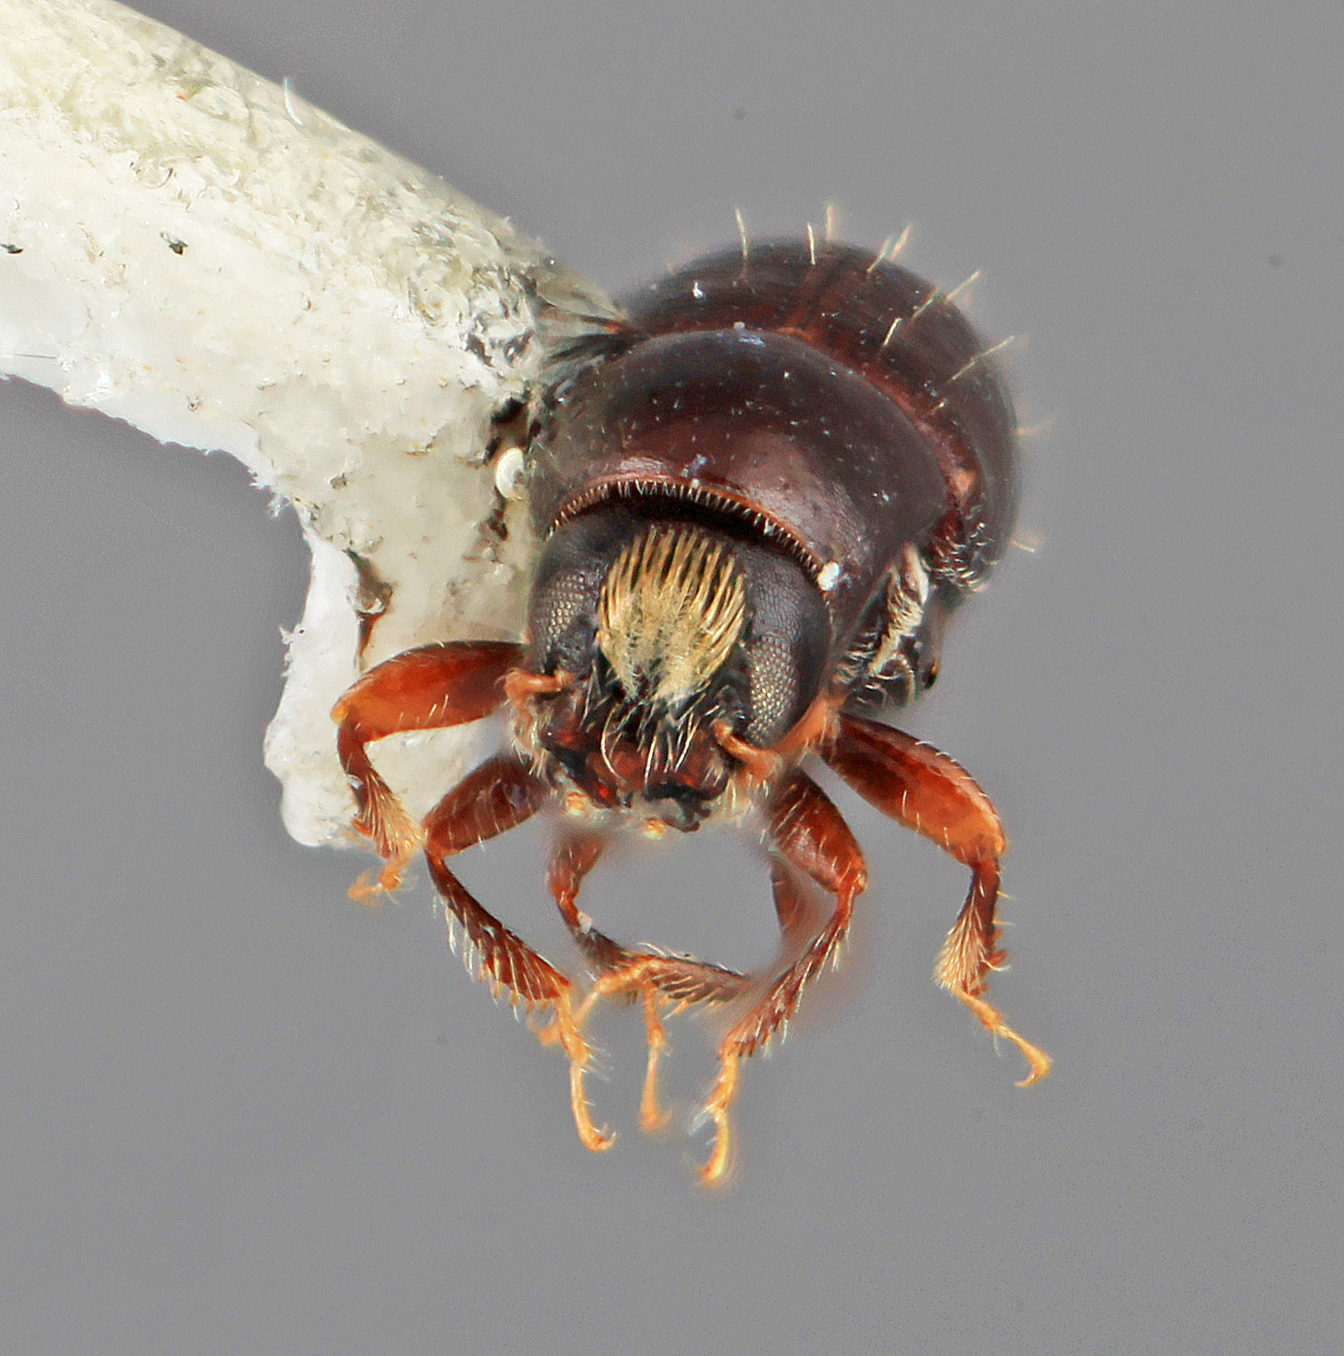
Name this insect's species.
Scolytodes anceps
